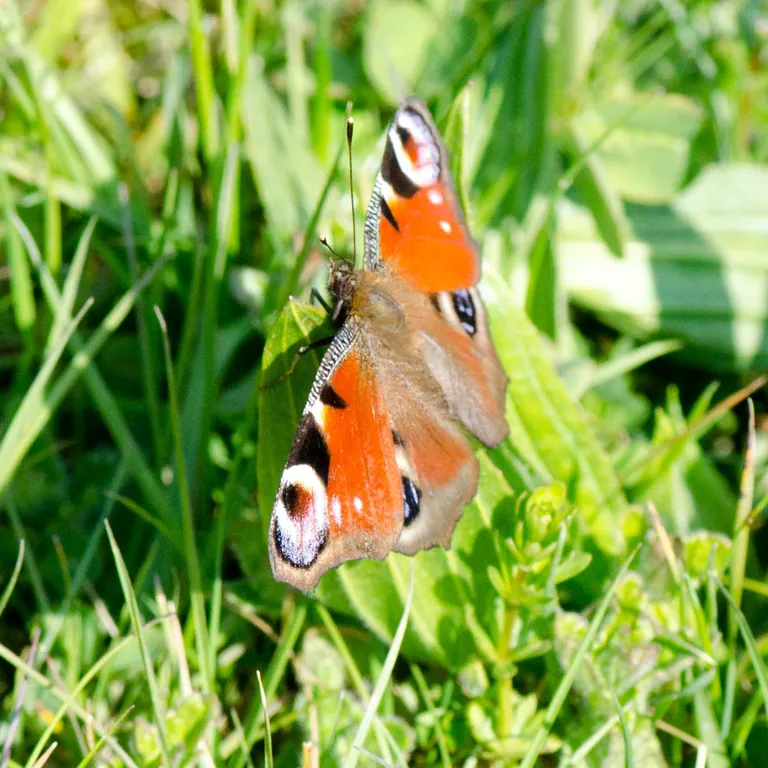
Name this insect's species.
Aglais io
